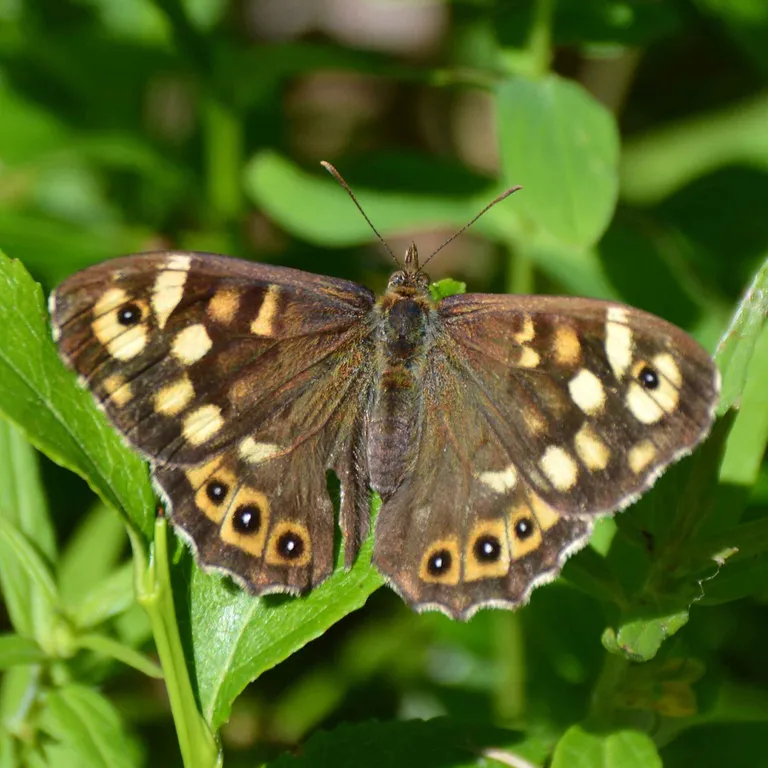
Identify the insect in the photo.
Pararge aegeria
